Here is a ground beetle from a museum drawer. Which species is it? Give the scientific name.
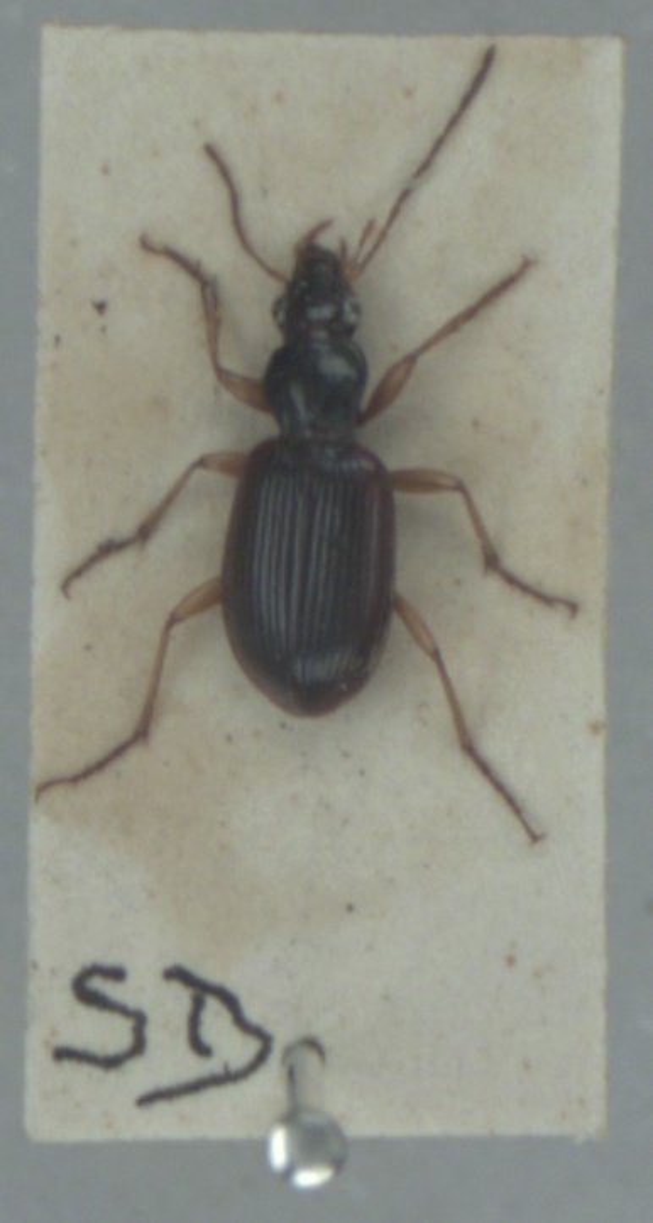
Paranchus albipes
